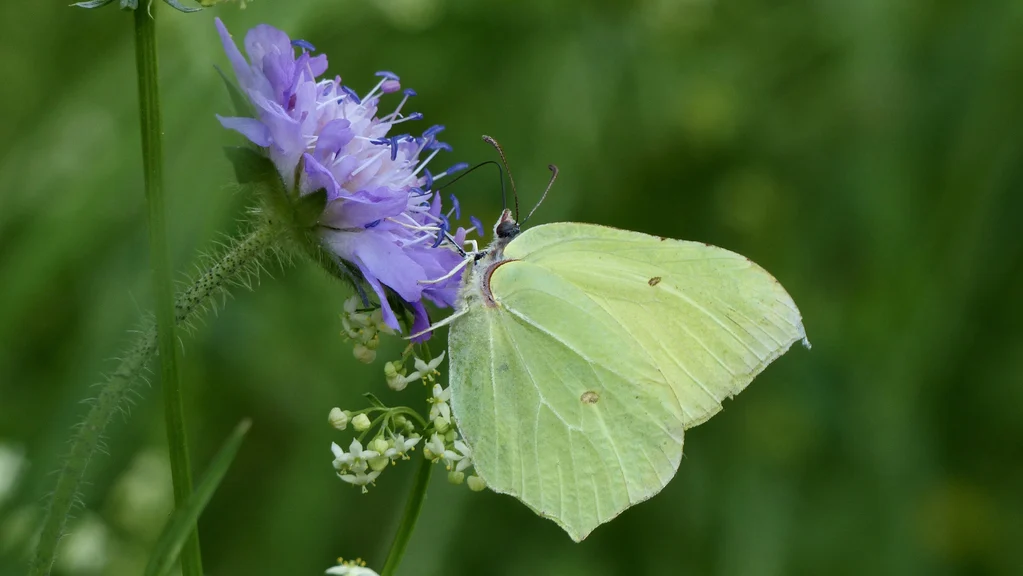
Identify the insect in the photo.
Gonepteryx rhamni
